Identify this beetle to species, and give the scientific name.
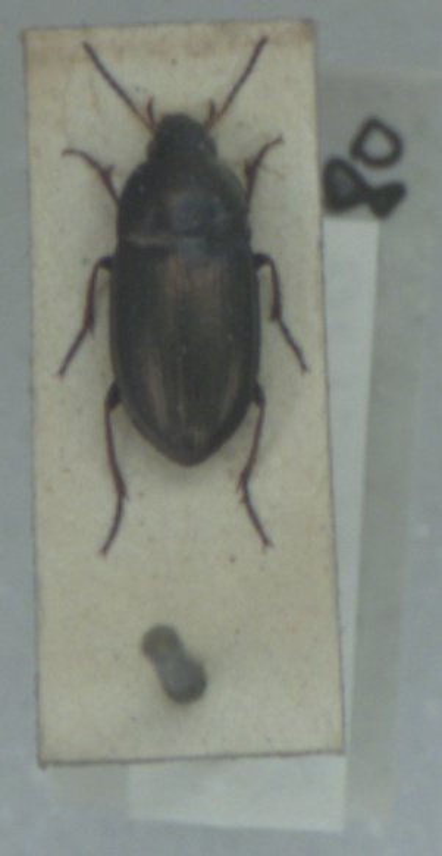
Amara aenea
